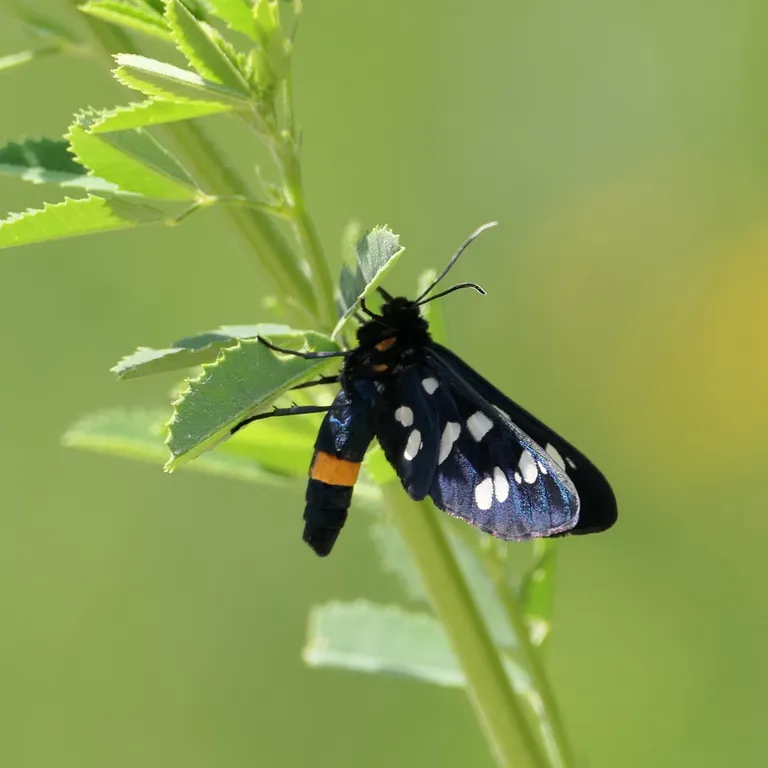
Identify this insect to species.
Amata phegea
